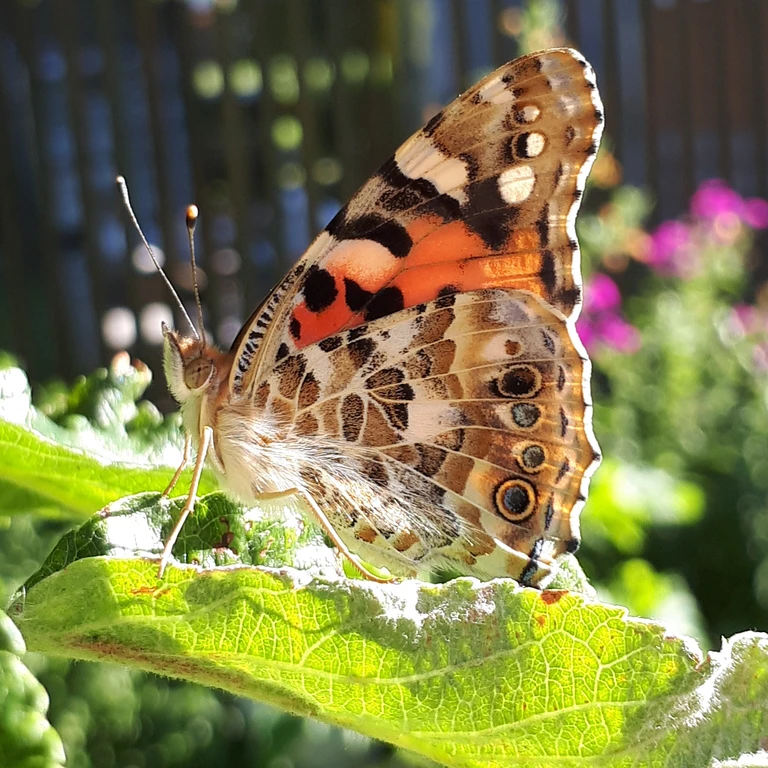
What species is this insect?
Vanessa cardui
